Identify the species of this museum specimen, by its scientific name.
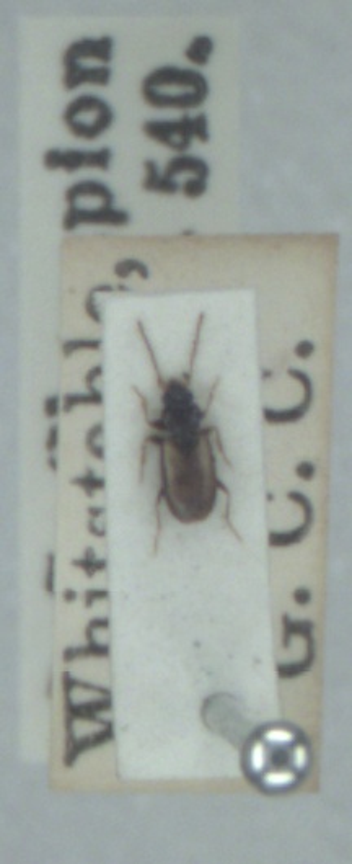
Tachys scutellaris
